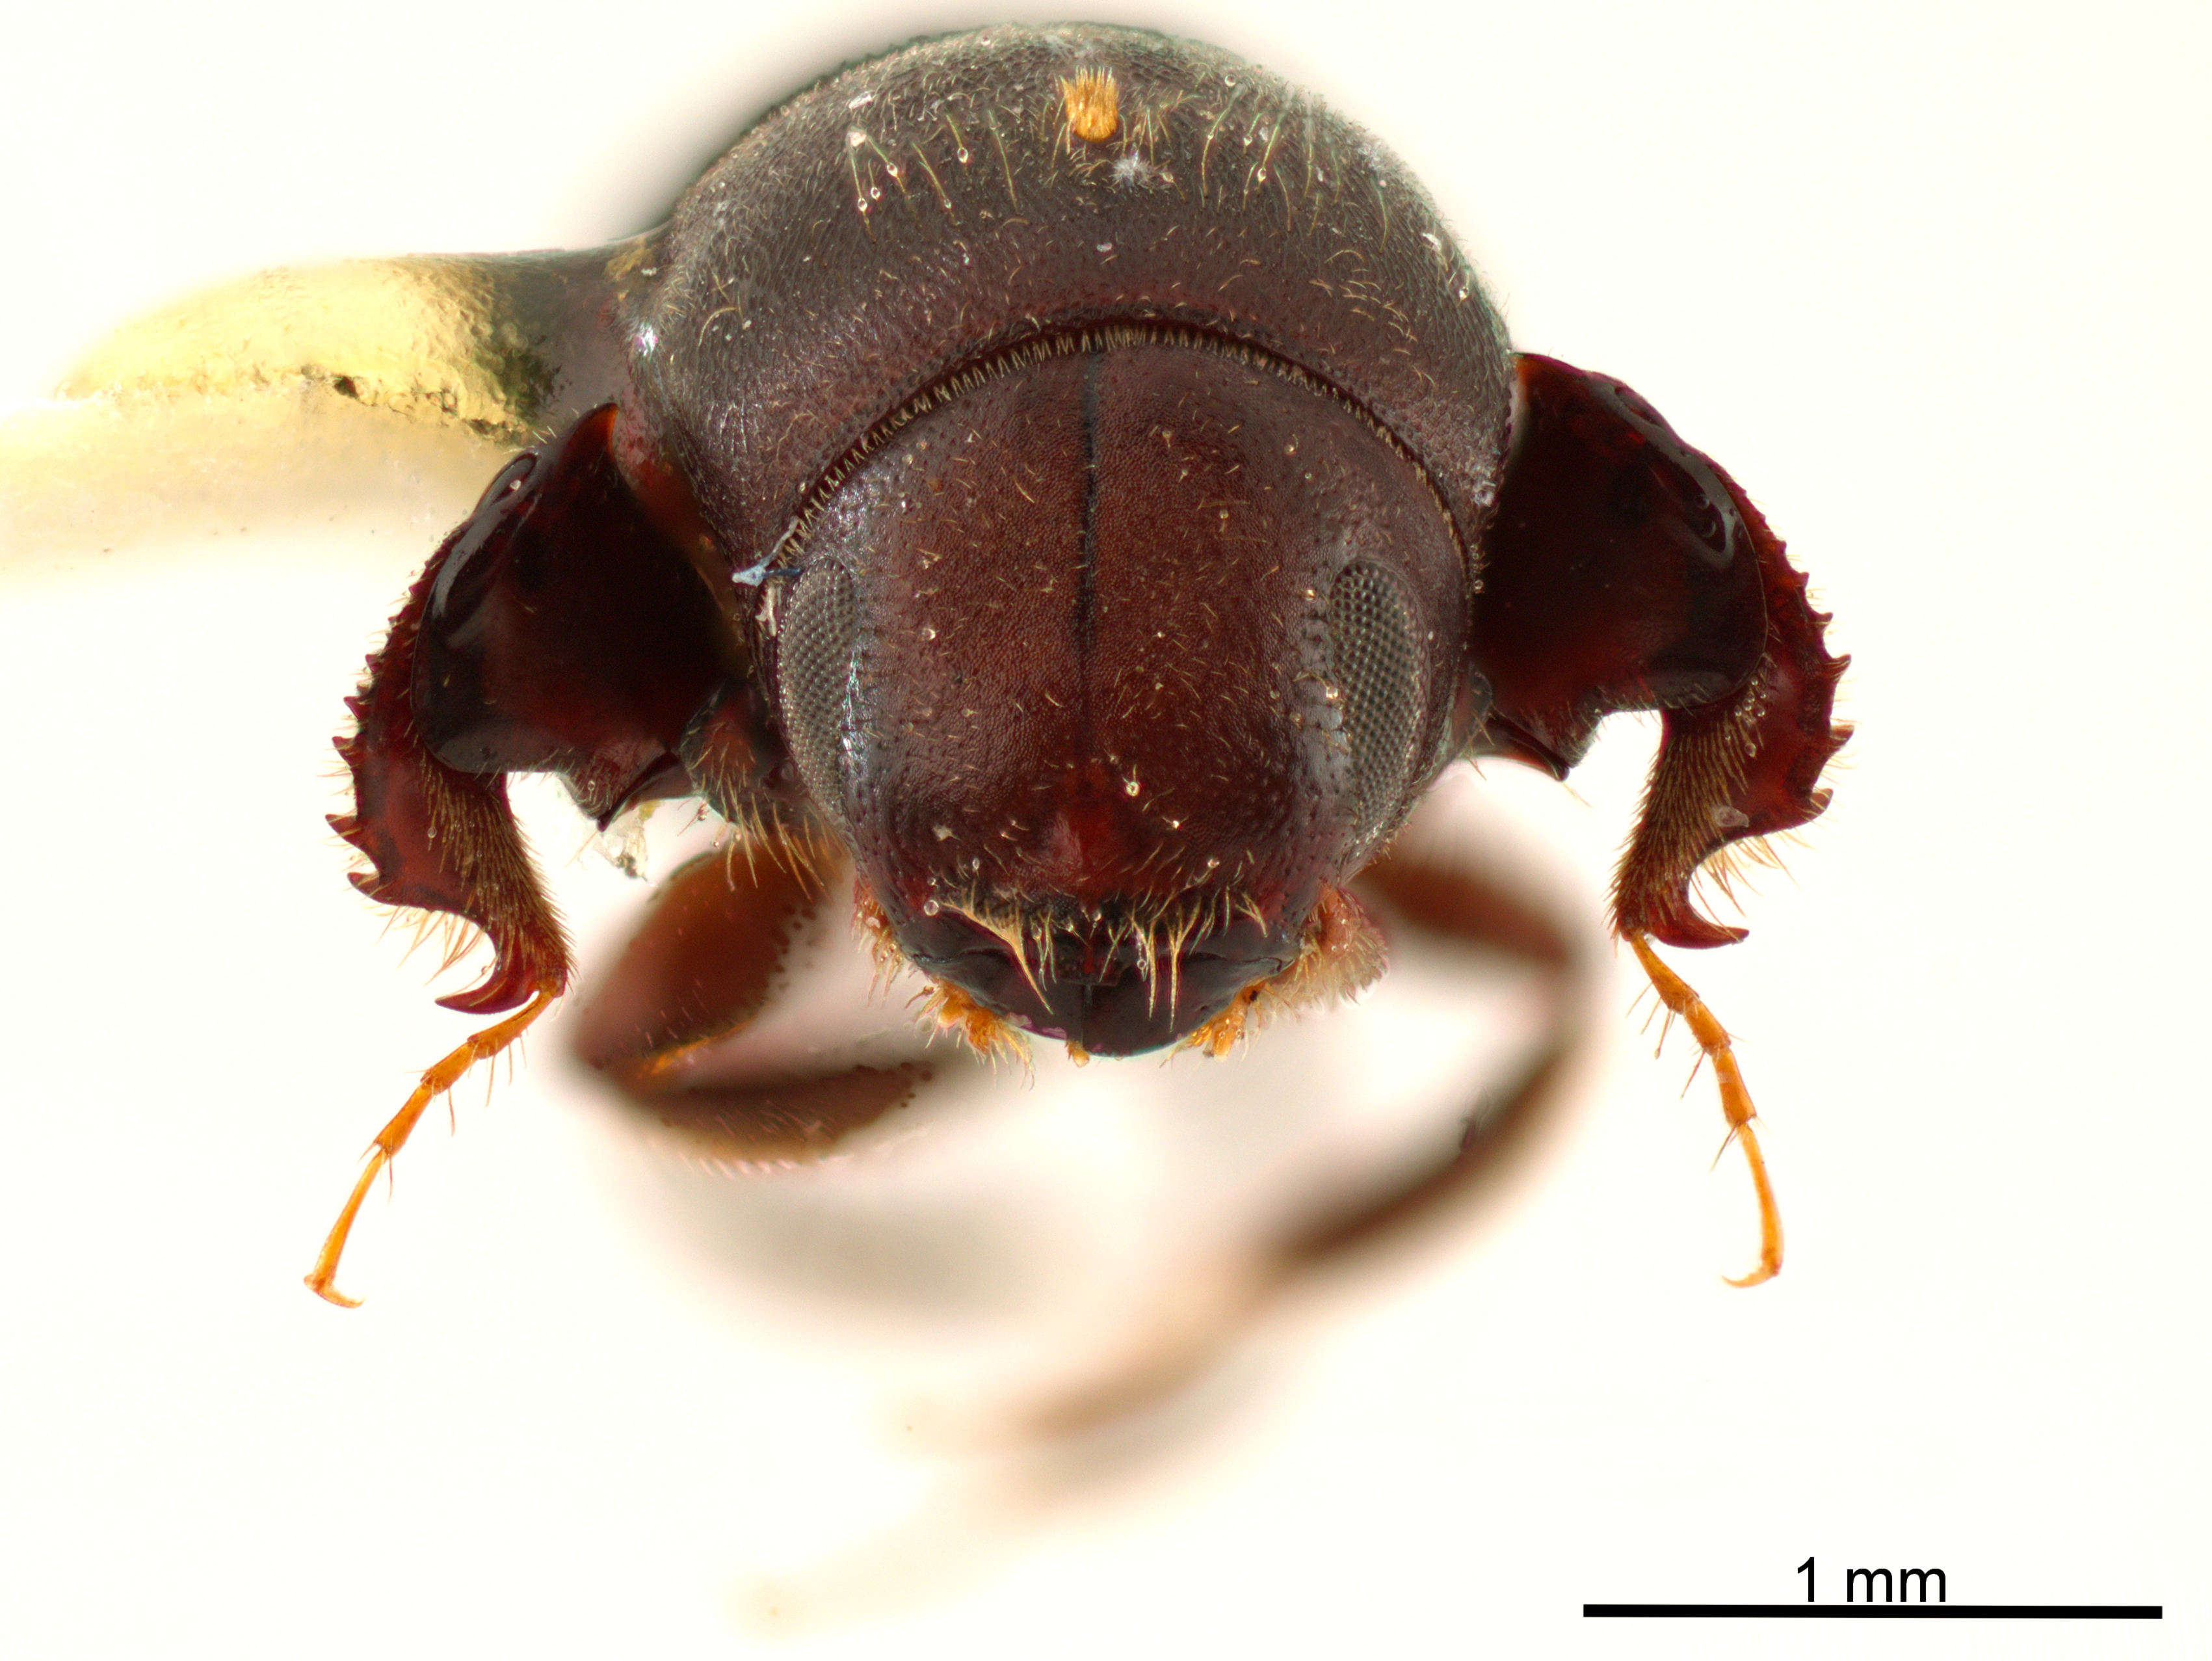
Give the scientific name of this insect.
Scolytoplatypus papuanus
